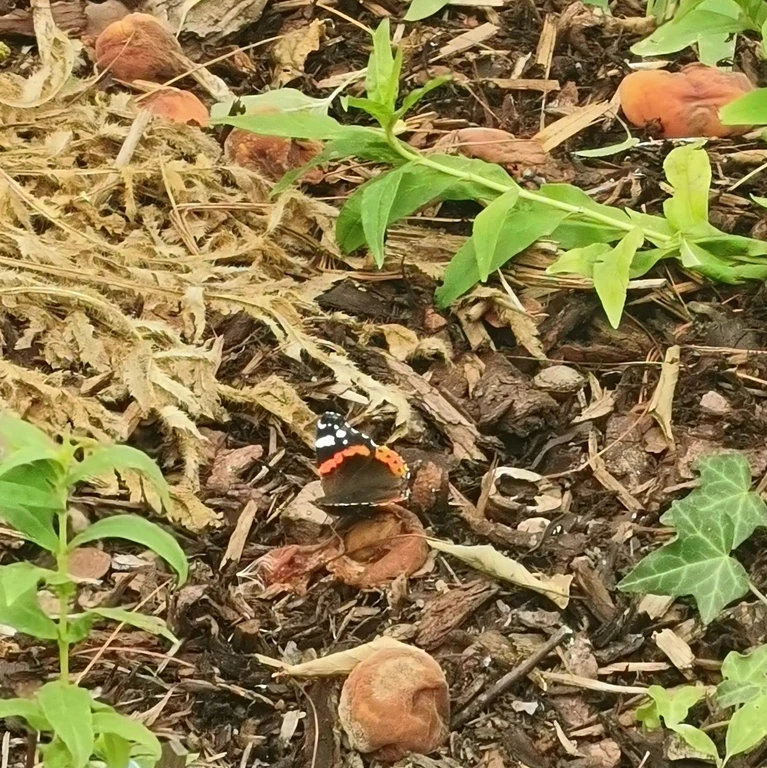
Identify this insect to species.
Vanessa atalanta
